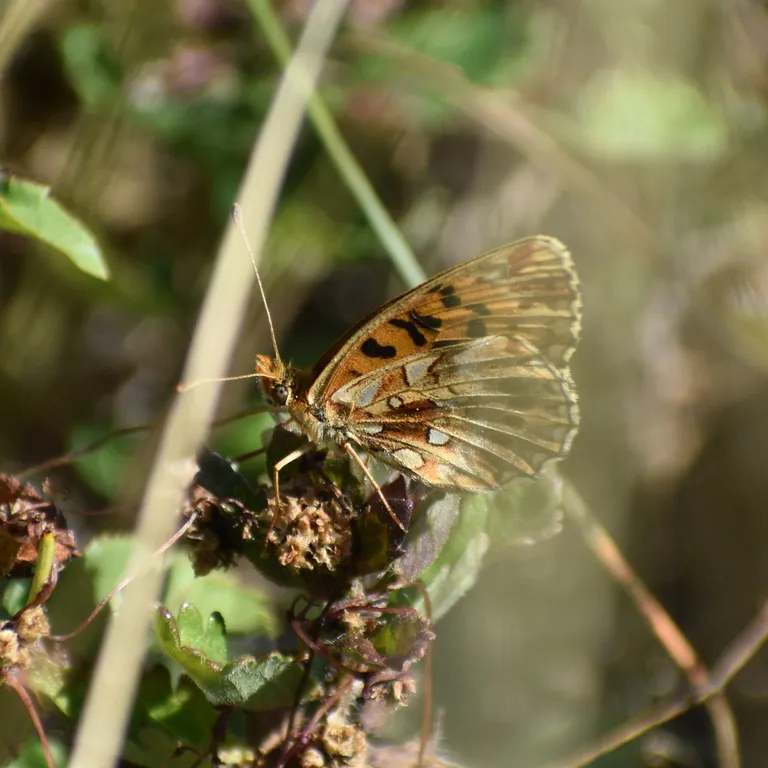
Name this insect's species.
Boloria dia
